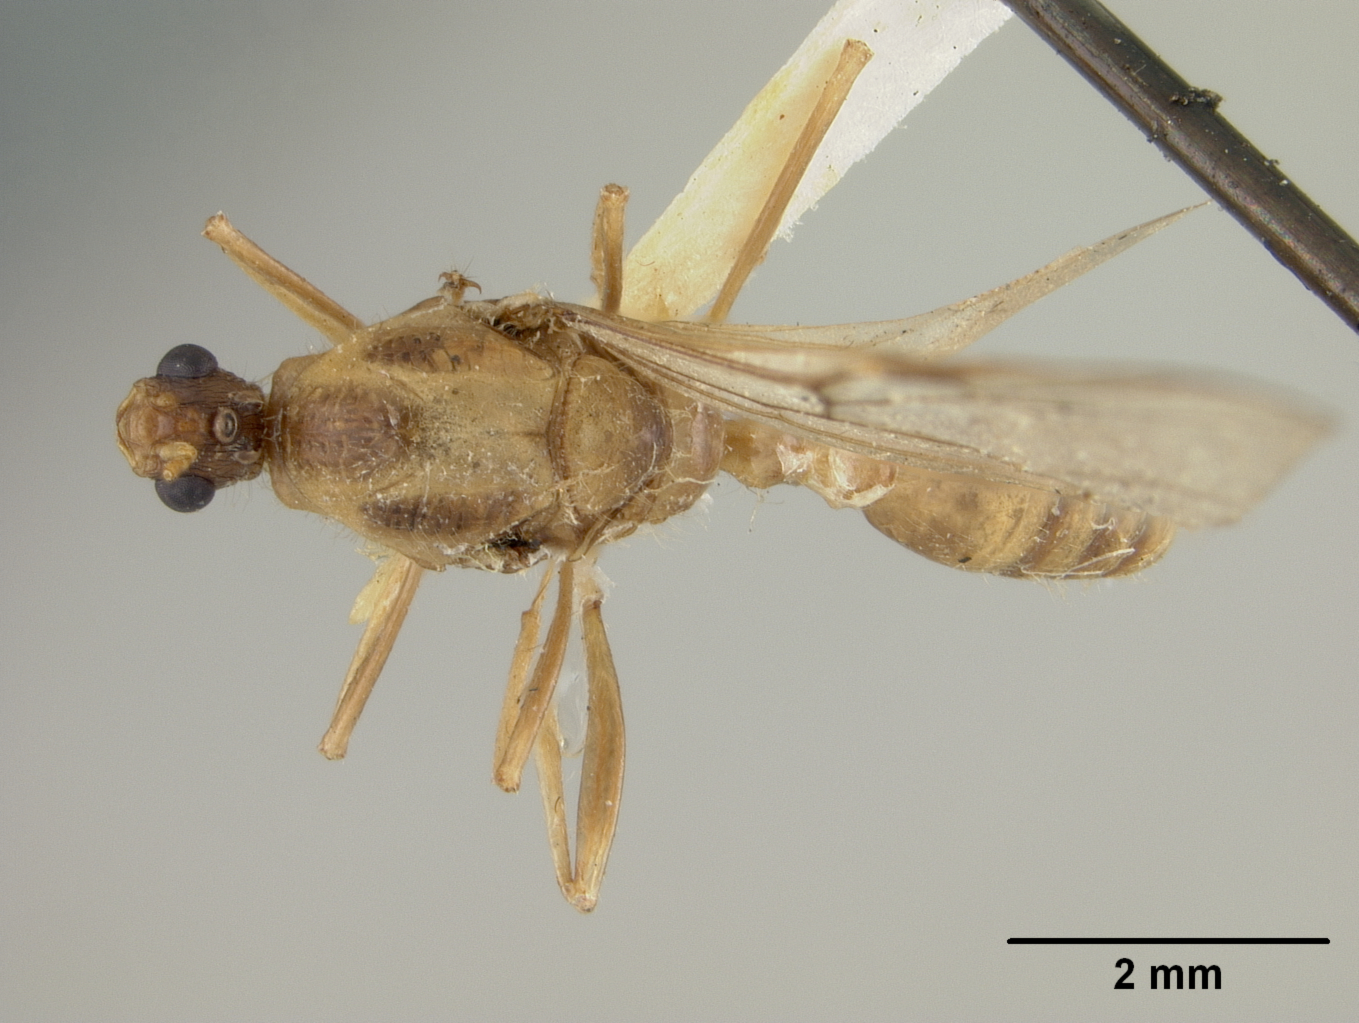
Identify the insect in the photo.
Podomyrma carinata
